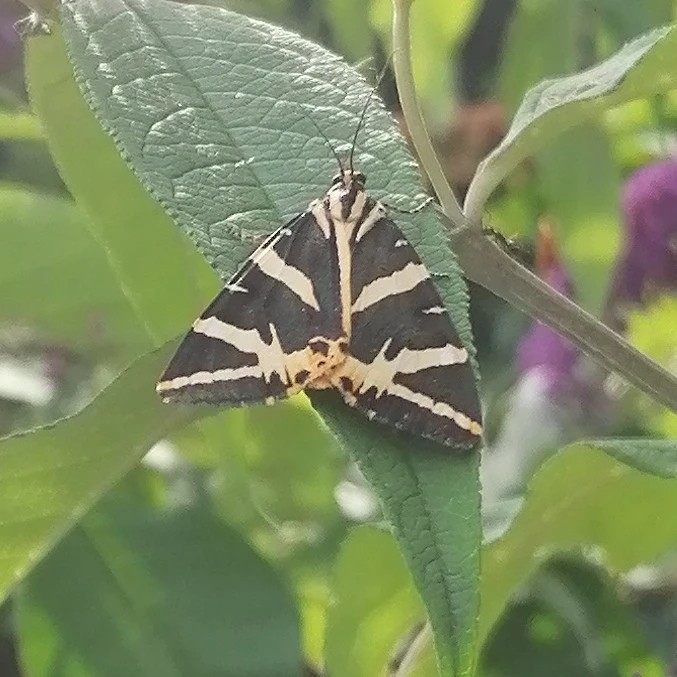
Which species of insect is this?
Euplagia quadripunctaria
